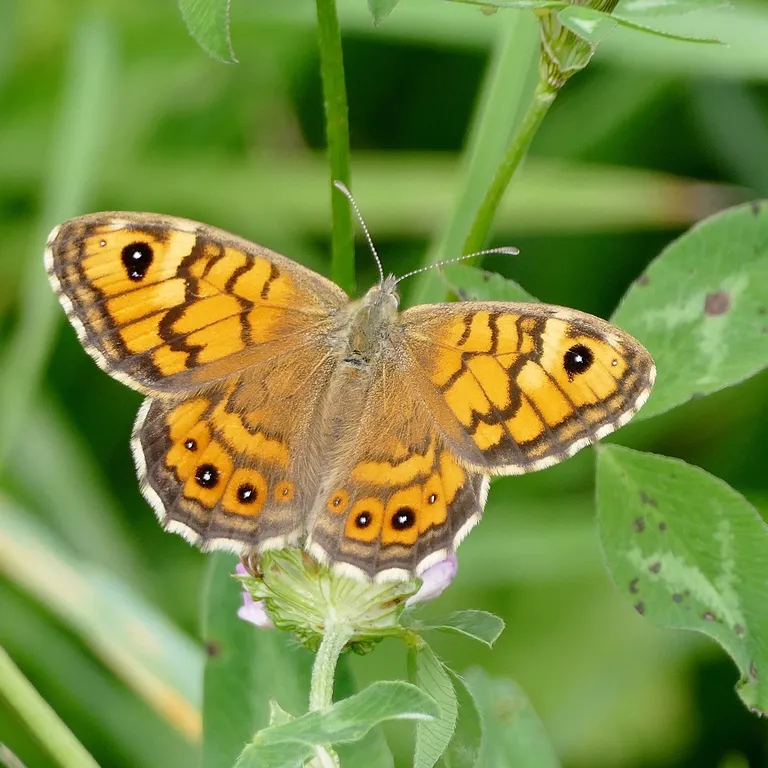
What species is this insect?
Lasiommata megera (also Pararge megera)
